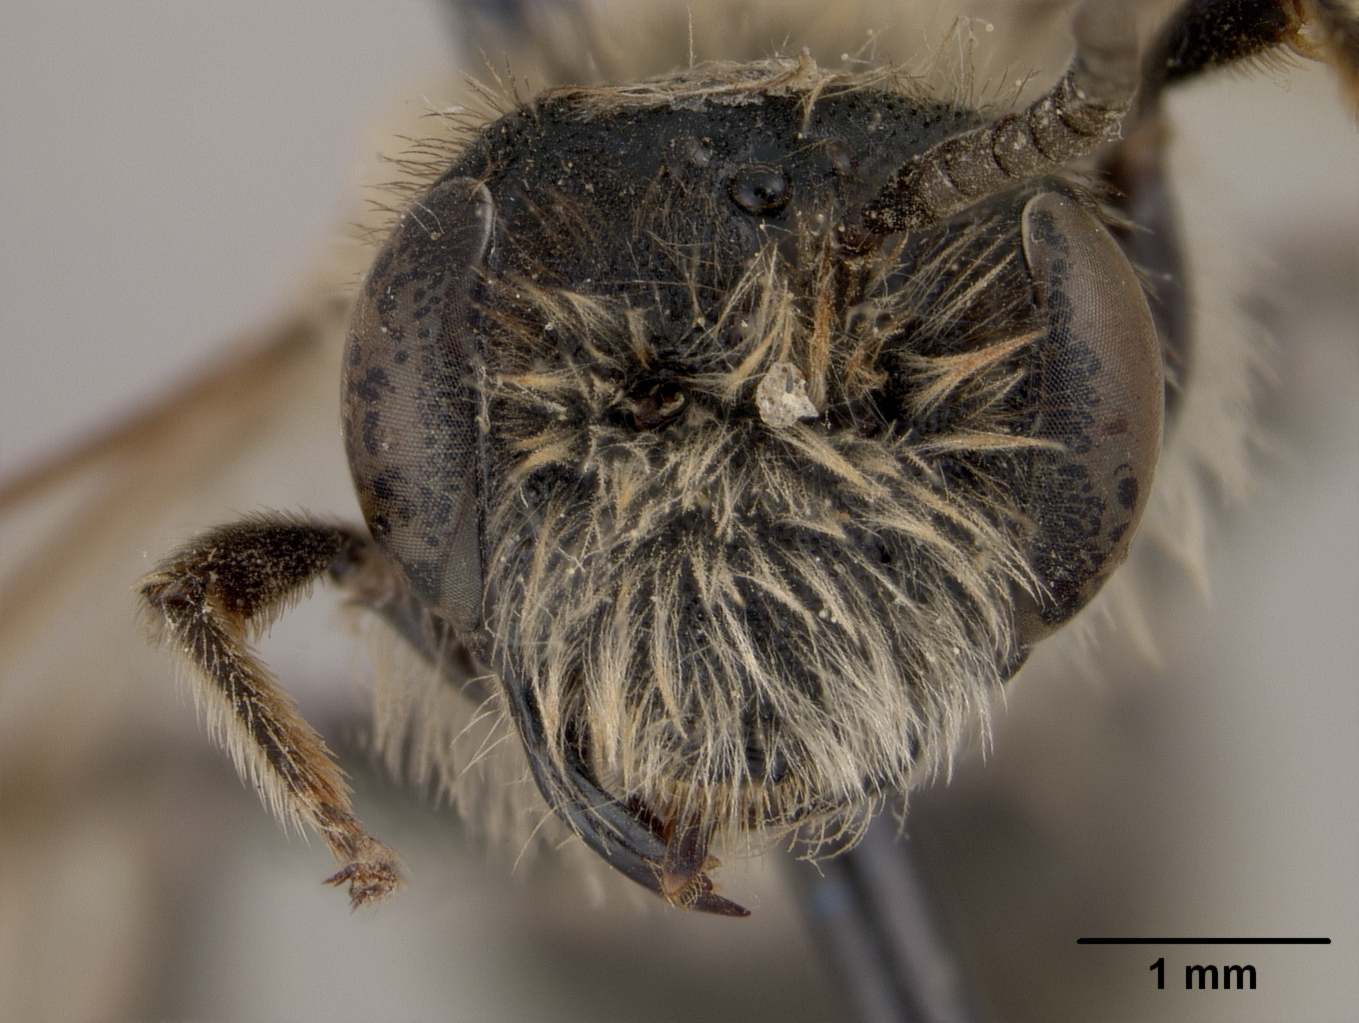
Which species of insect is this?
Andrena watasei
